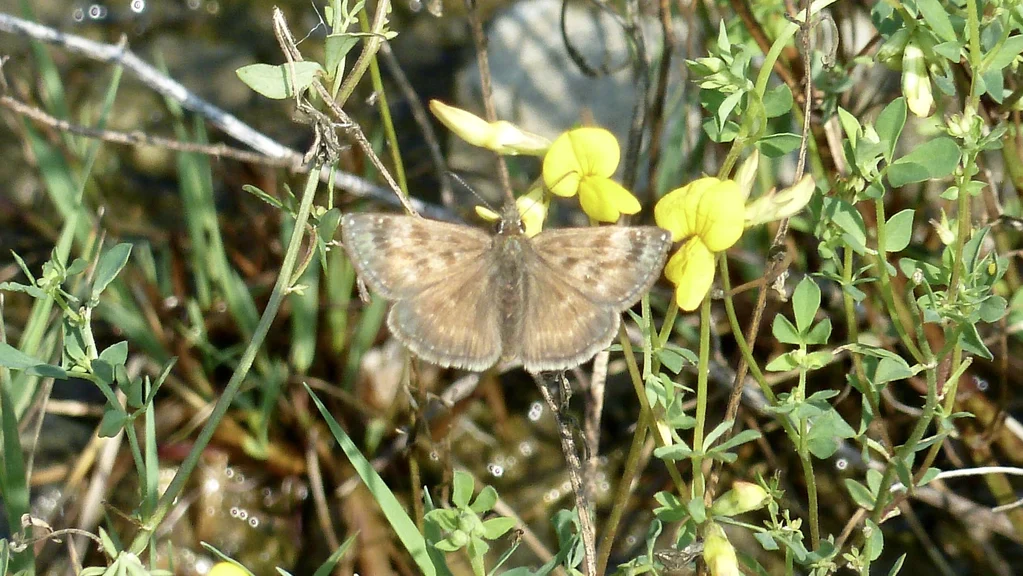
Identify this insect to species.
Erynnis tages
